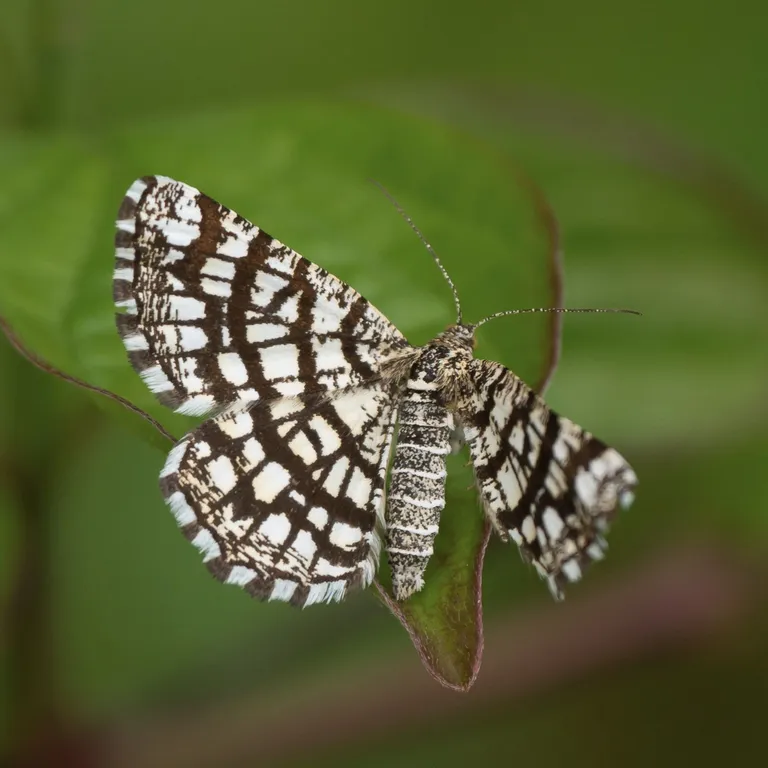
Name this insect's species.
Chiasmia clathrata
